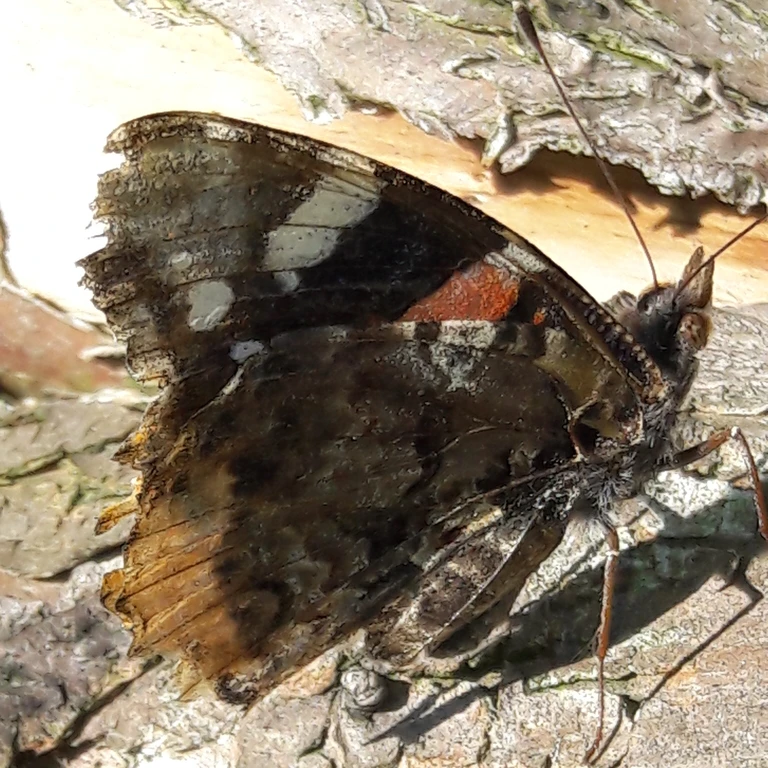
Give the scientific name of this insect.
Vanessa atalanta
